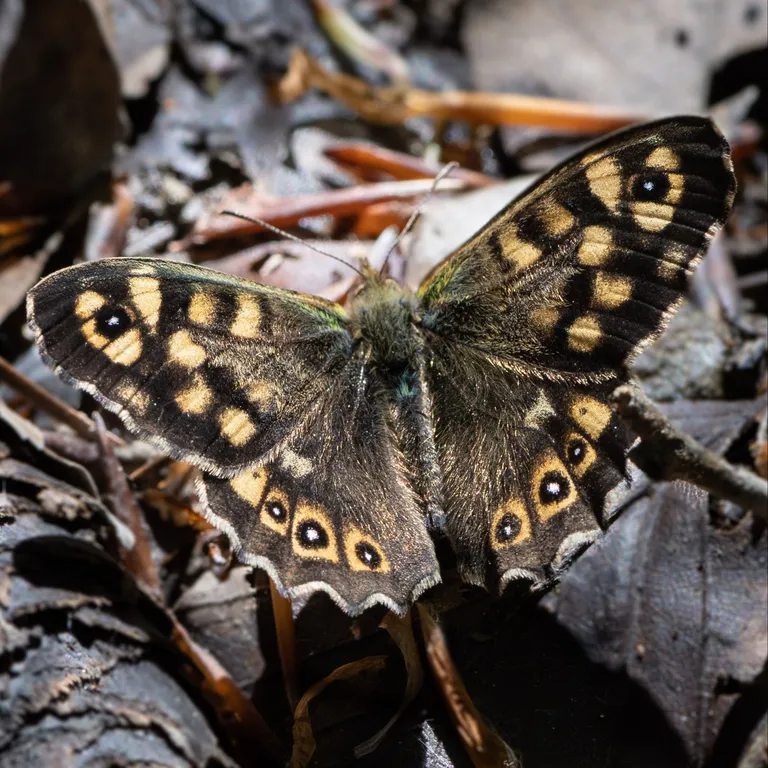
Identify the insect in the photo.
Pararge aegeria
